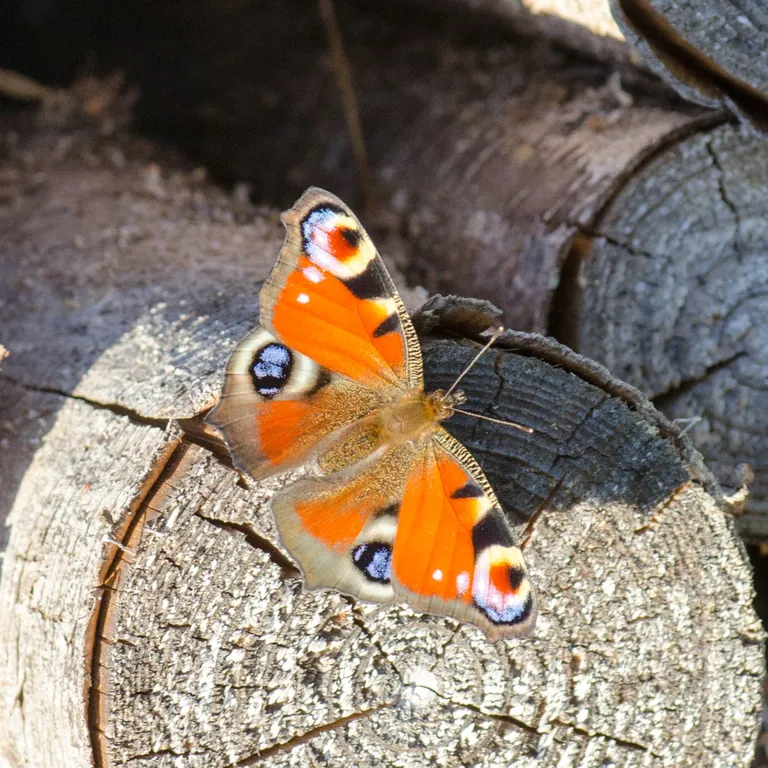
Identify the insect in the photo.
Aglais io
